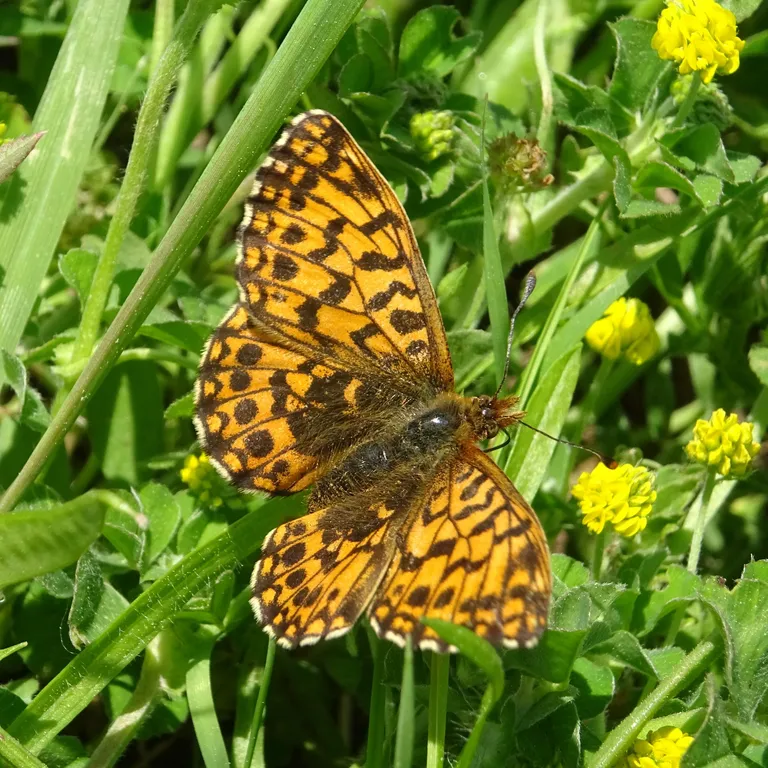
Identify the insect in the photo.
Boloria dia
